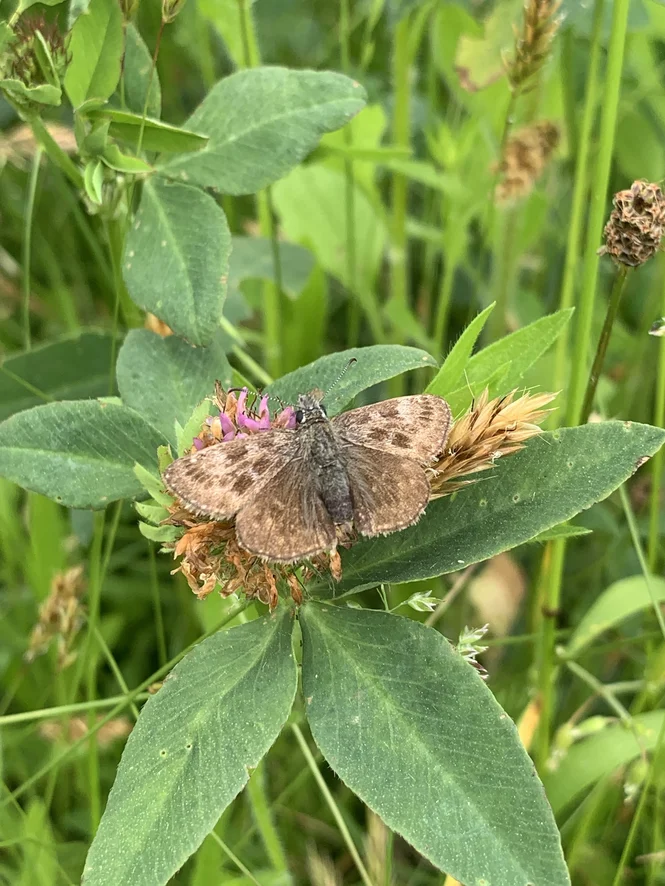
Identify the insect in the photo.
Erynnis tages
